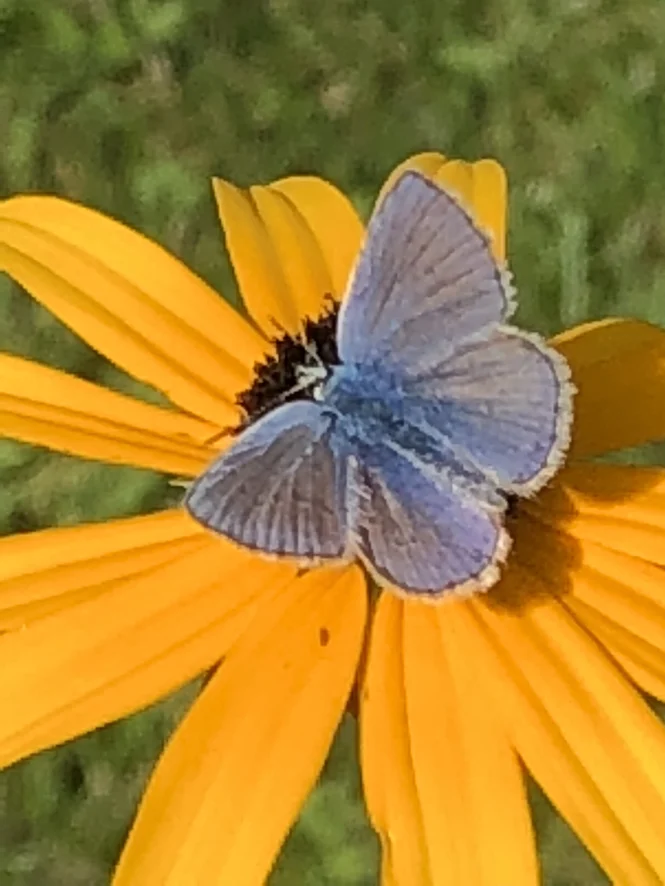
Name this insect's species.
Polyommatus icarus
